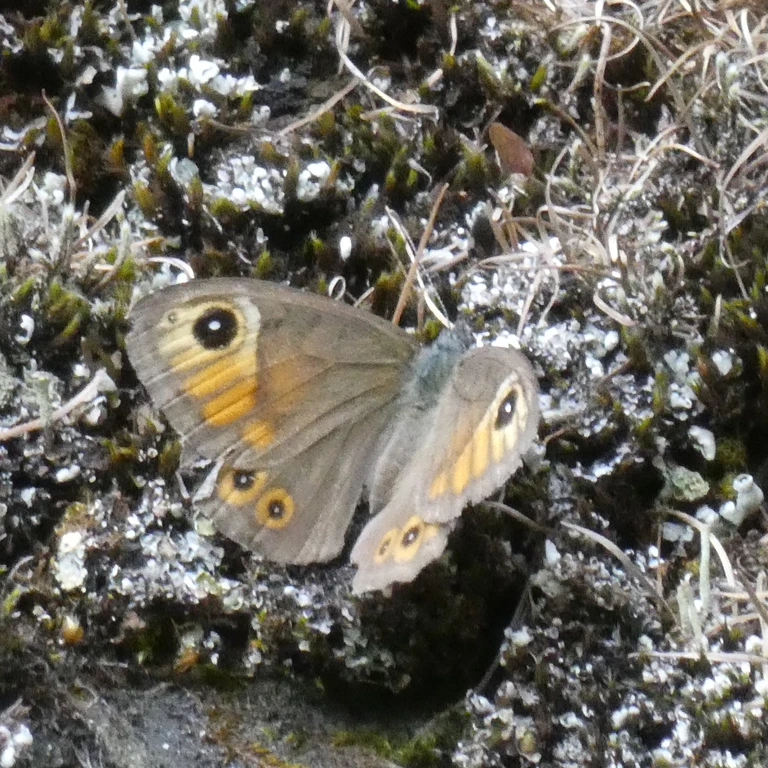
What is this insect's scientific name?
Lasiommata maera (also Pararge maera)
